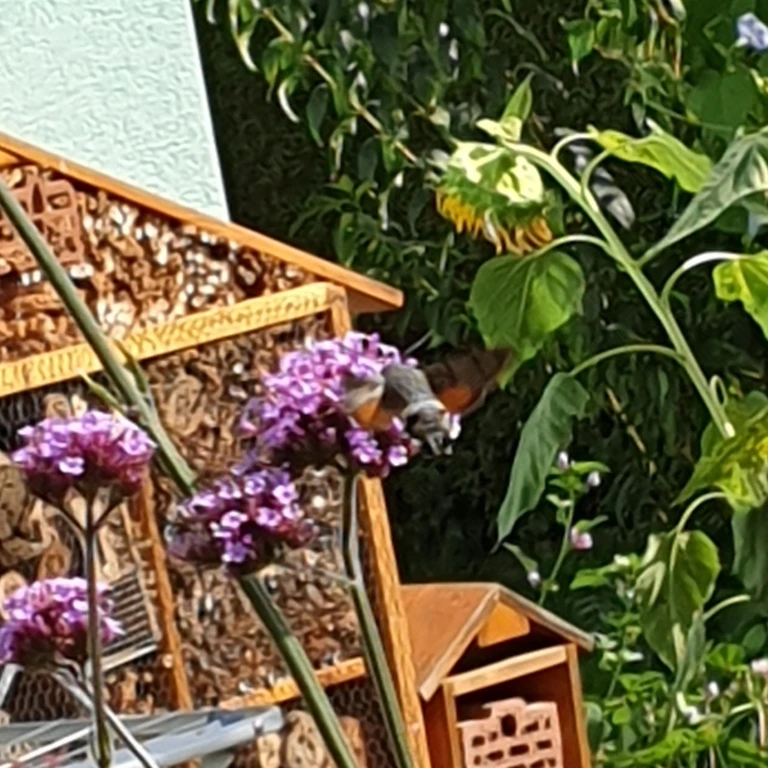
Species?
Macroglossum stellatarum
